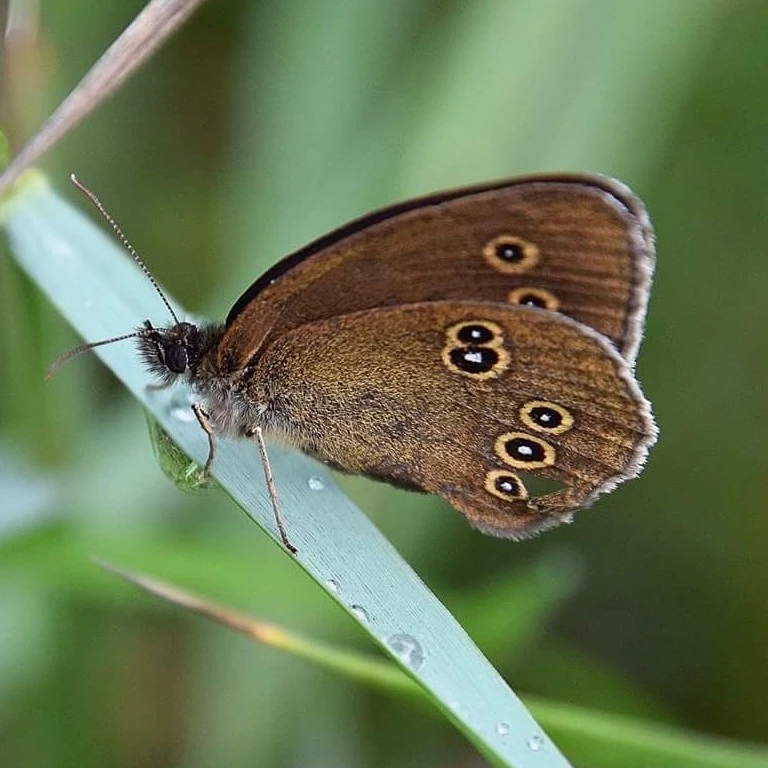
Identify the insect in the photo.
Aphantopus hyperantus
